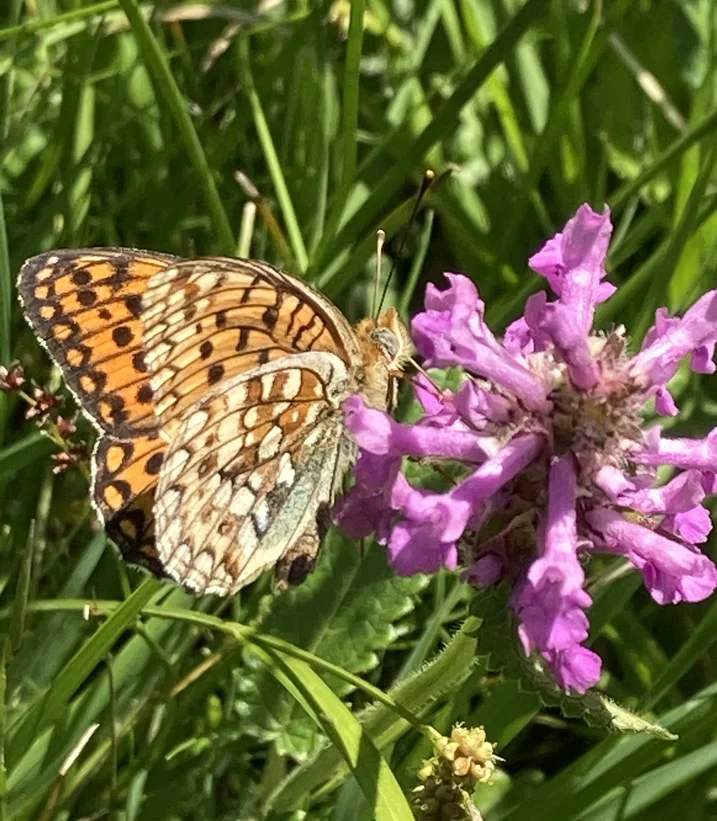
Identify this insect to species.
Fabriciana niobe
